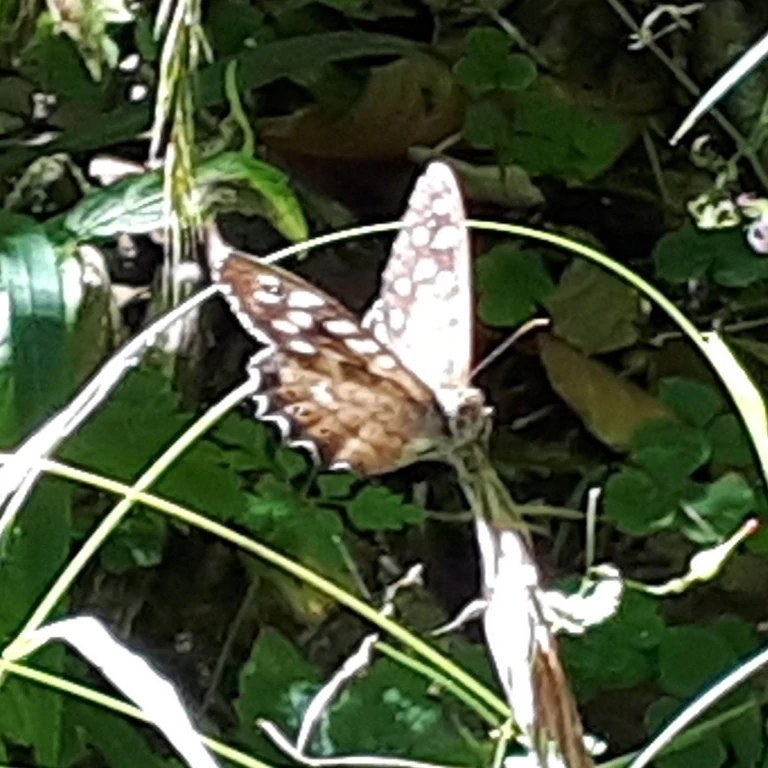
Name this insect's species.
Pararge aegeria
